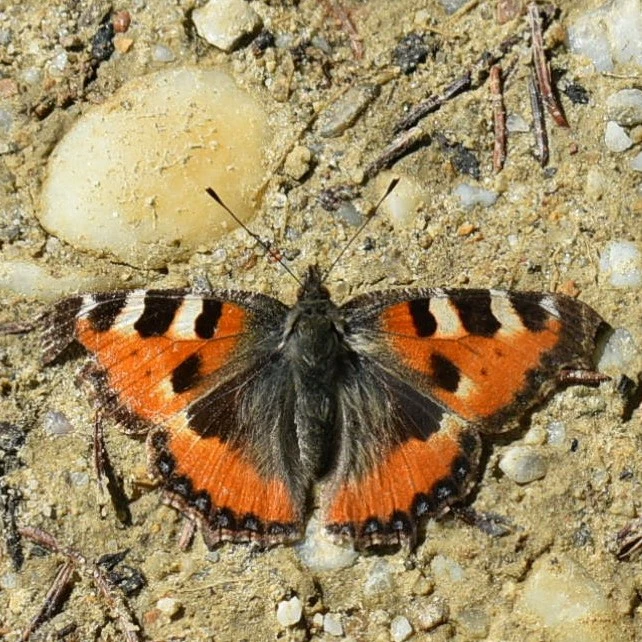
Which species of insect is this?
Aglais urticae
